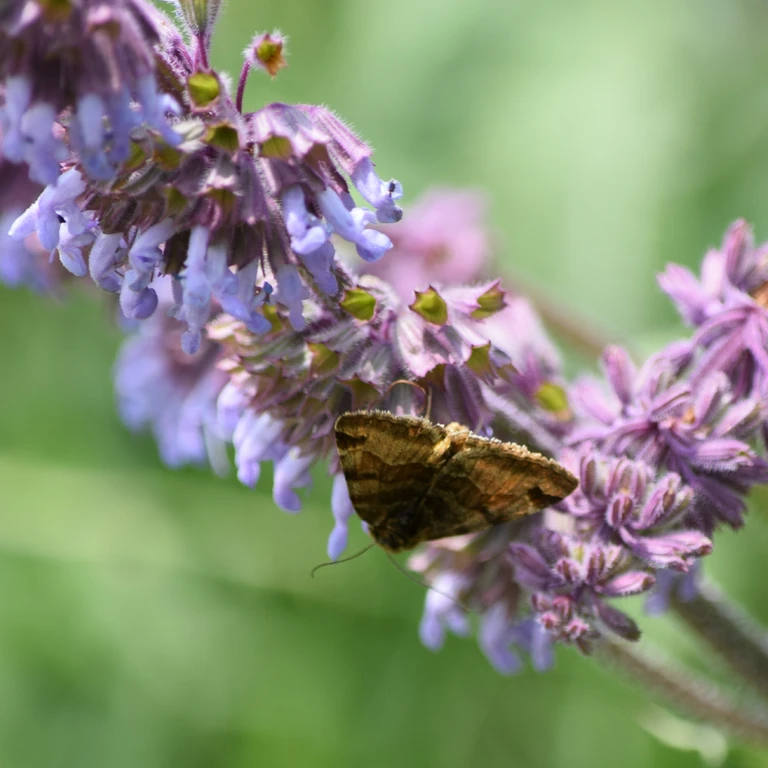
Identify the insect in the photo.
Euclidia glyphica
